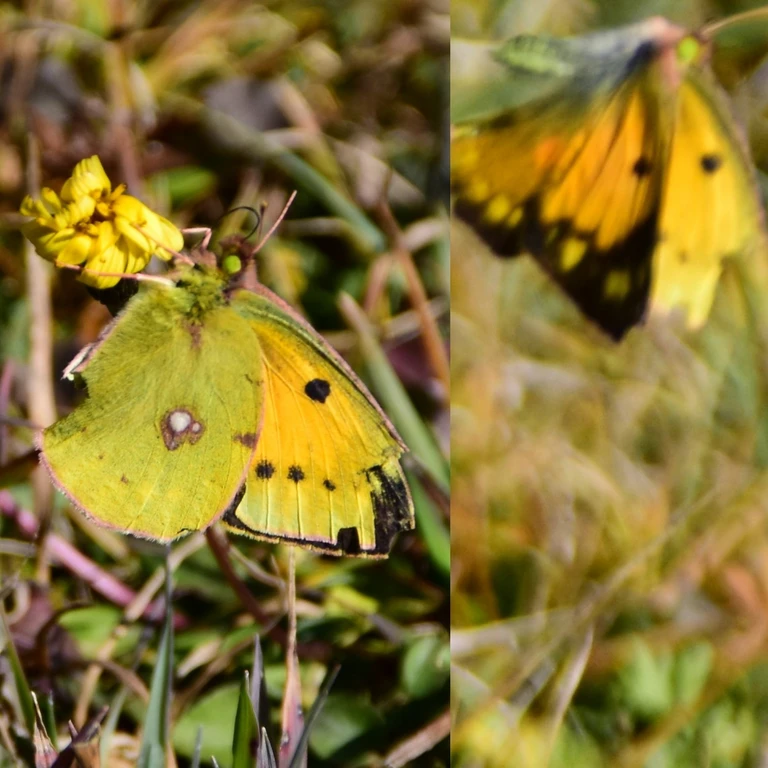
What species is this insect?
Colias croceus
